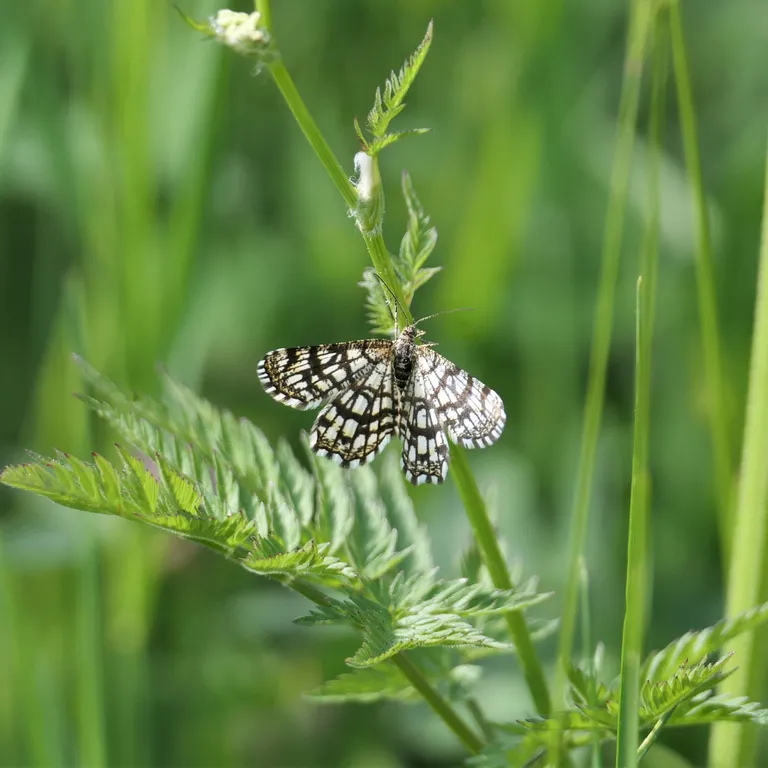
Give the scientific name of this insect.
Chiasmia clathrata
